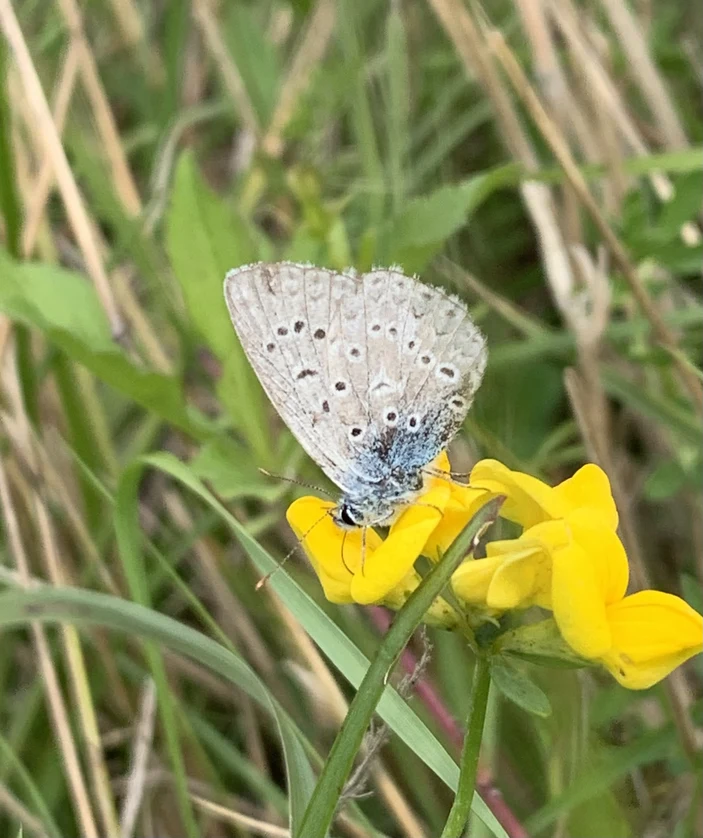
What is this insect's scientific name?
Polyommatus icarus
